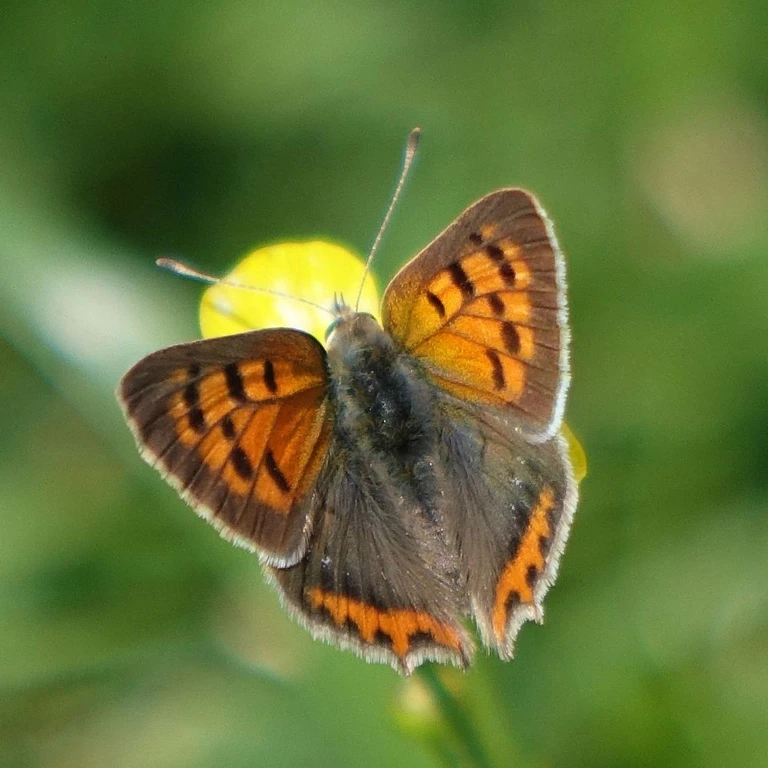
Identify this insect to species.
Lycaena phlaeas
